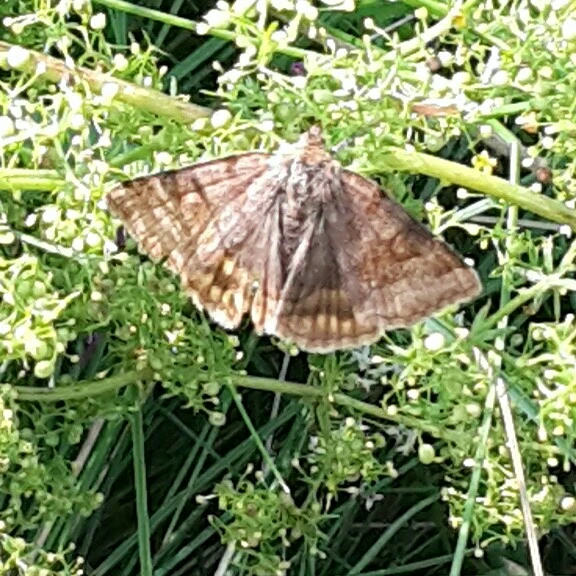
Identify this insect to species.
Euclidia glyphica
